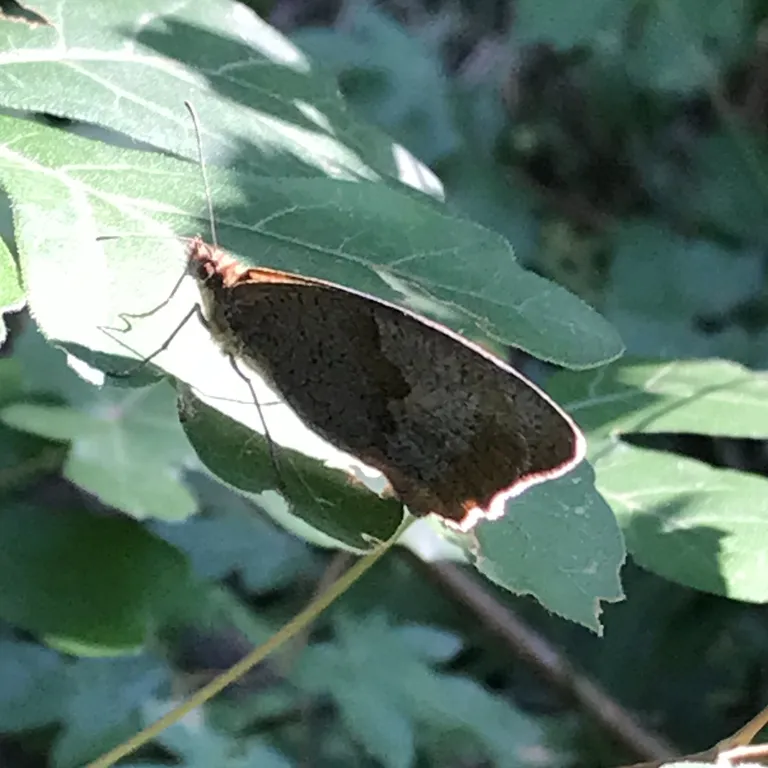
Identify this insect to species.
Maniola jurtina
